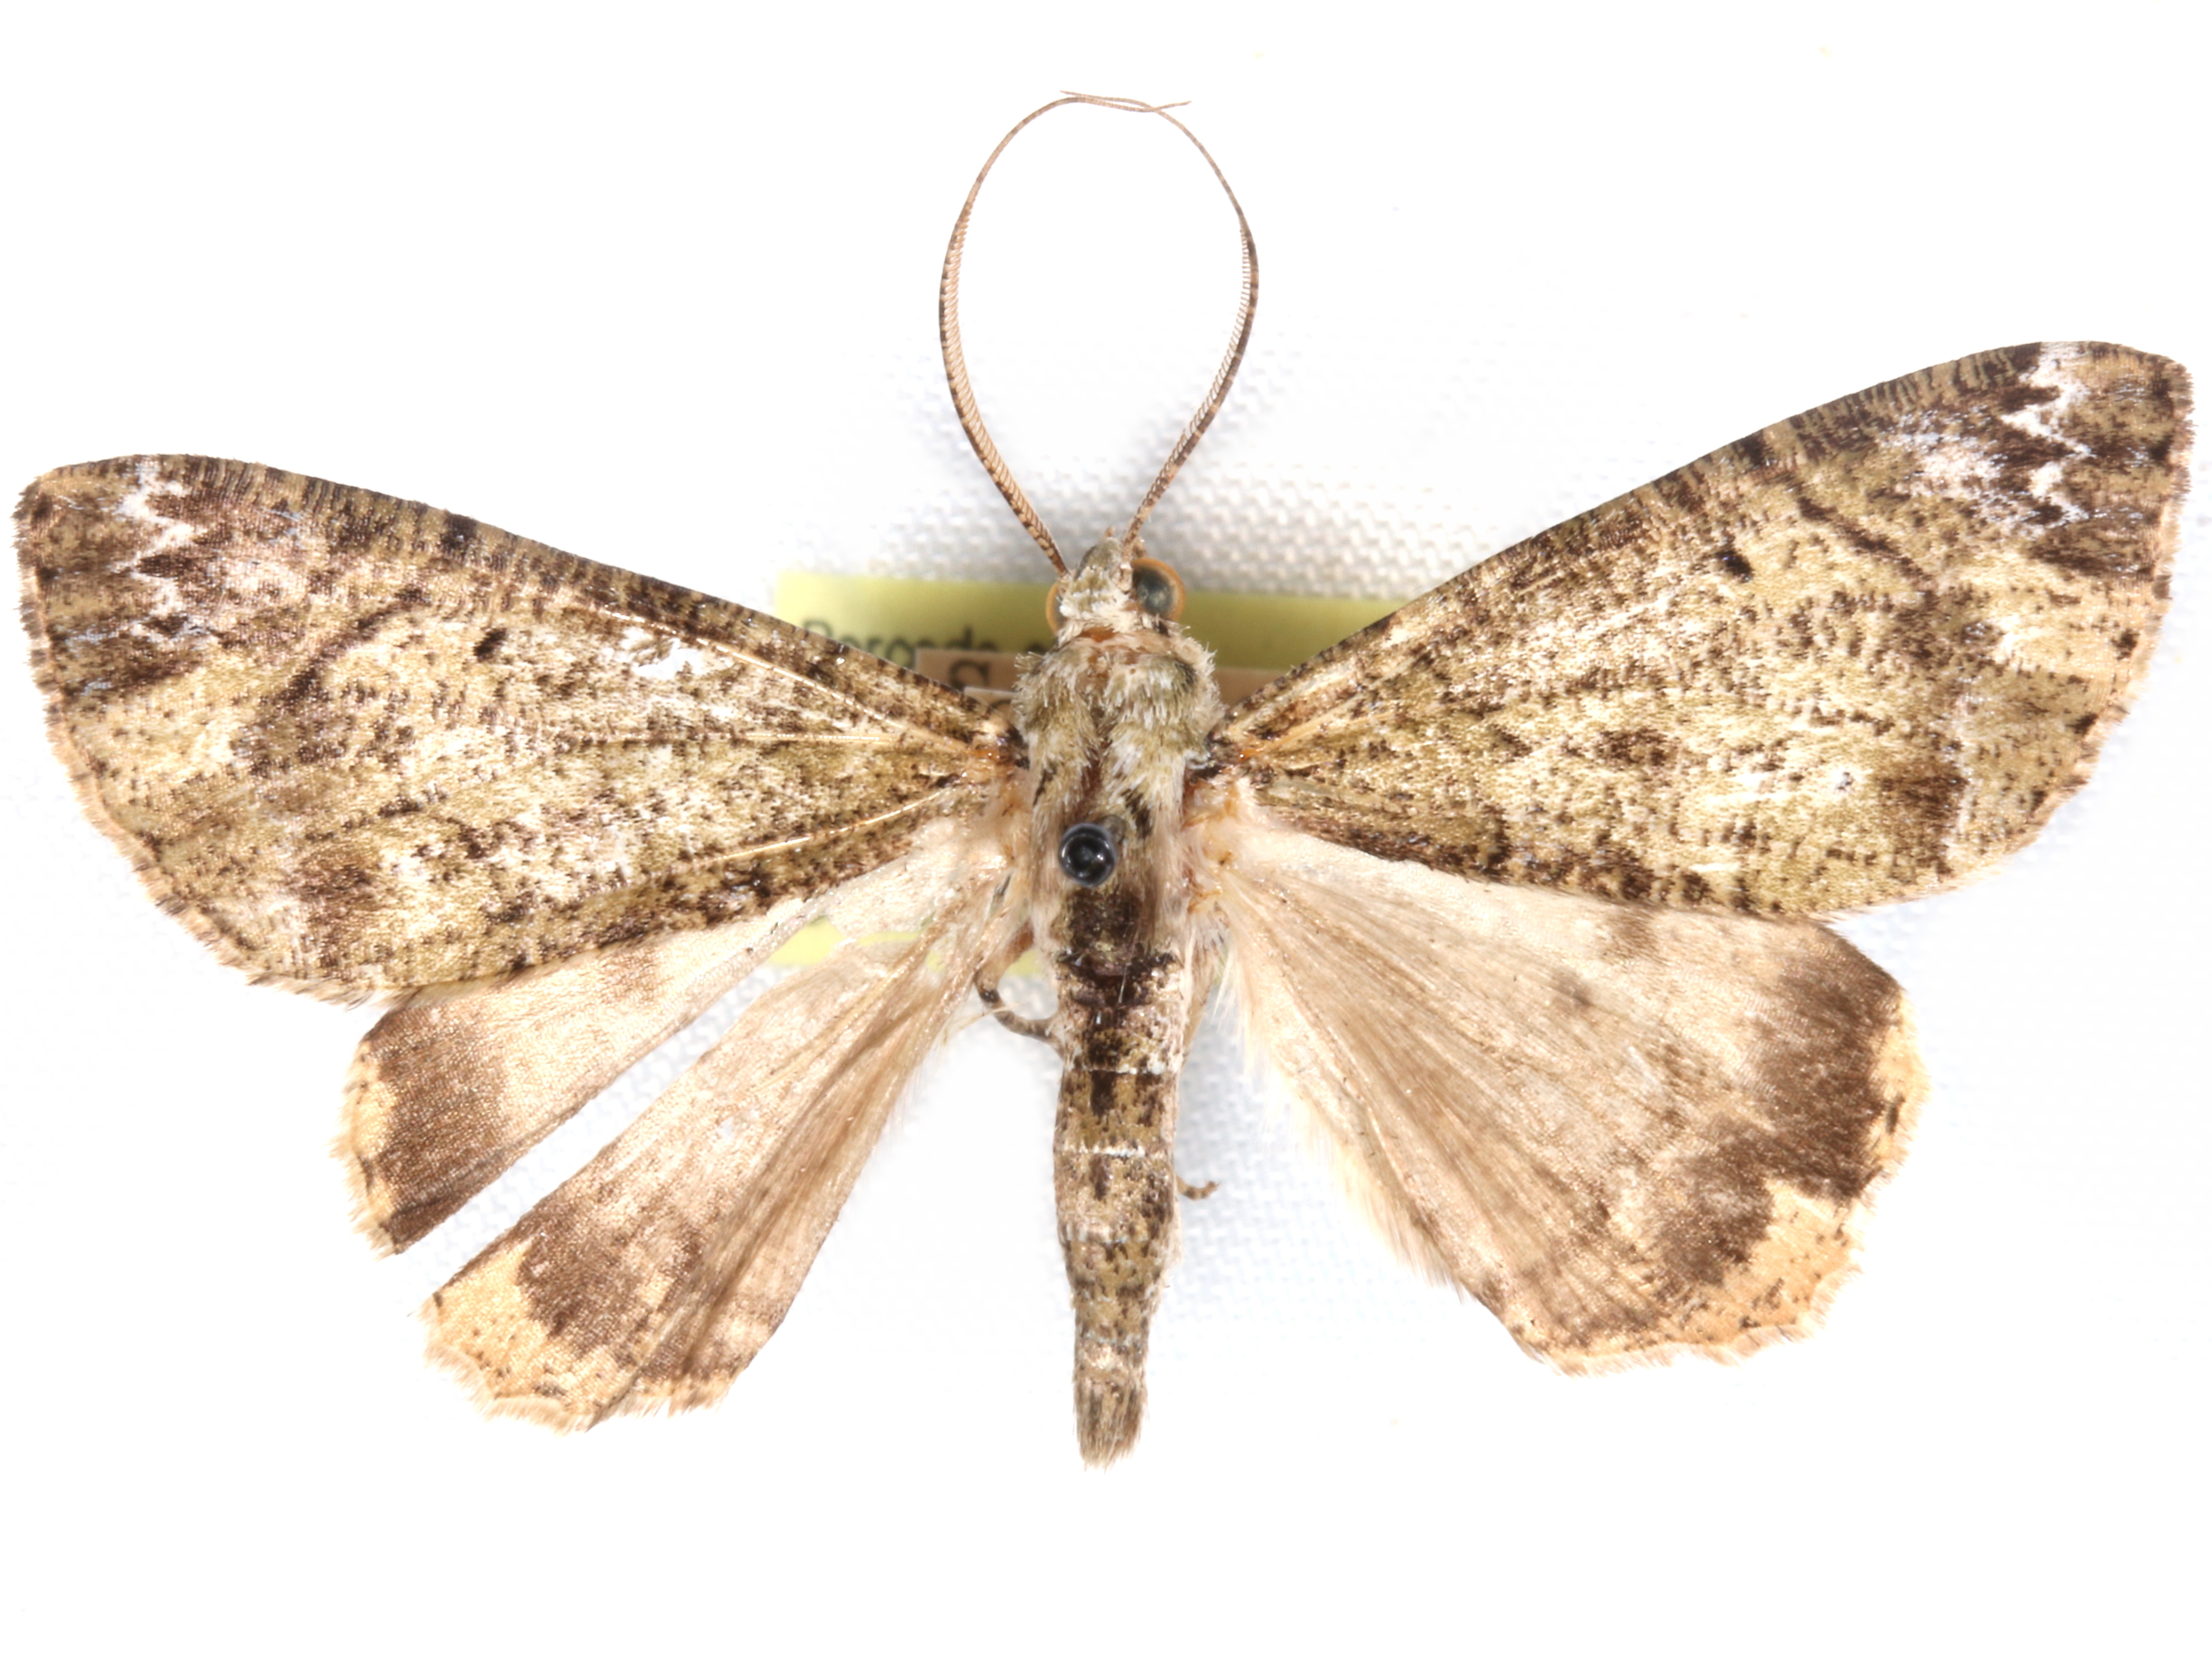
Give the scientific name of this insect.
Cundinamarca subalbata
